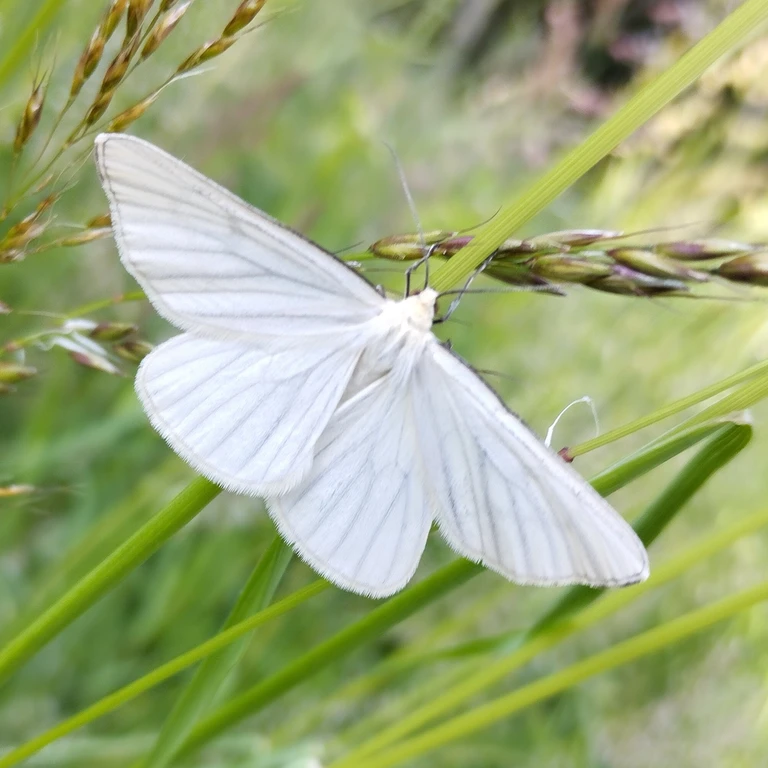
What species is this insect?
Siona lineata
